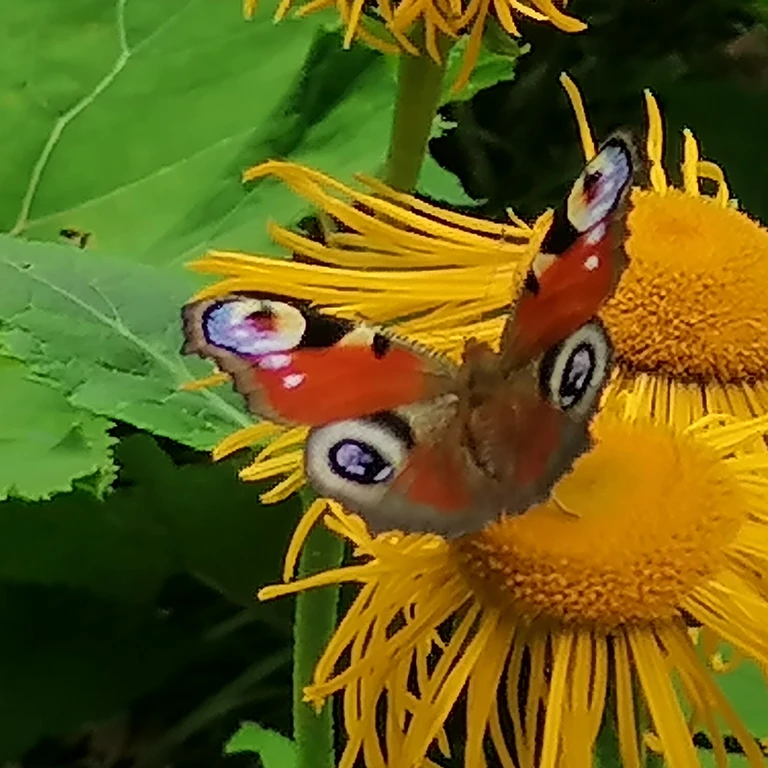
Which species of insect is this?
Aglais io
